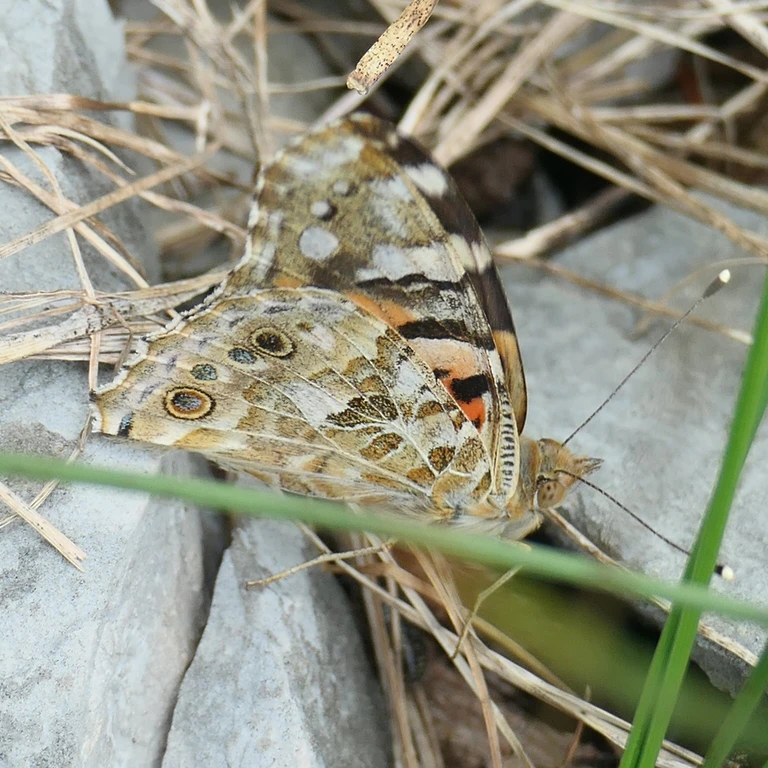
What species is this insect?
Vanessa cardui
